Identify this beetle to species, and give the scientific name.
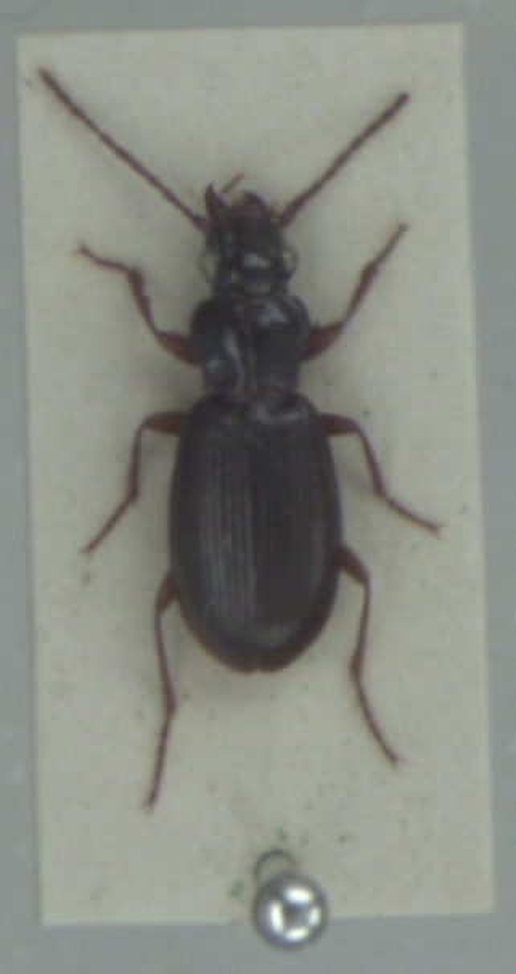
Patrobus atrorufus
